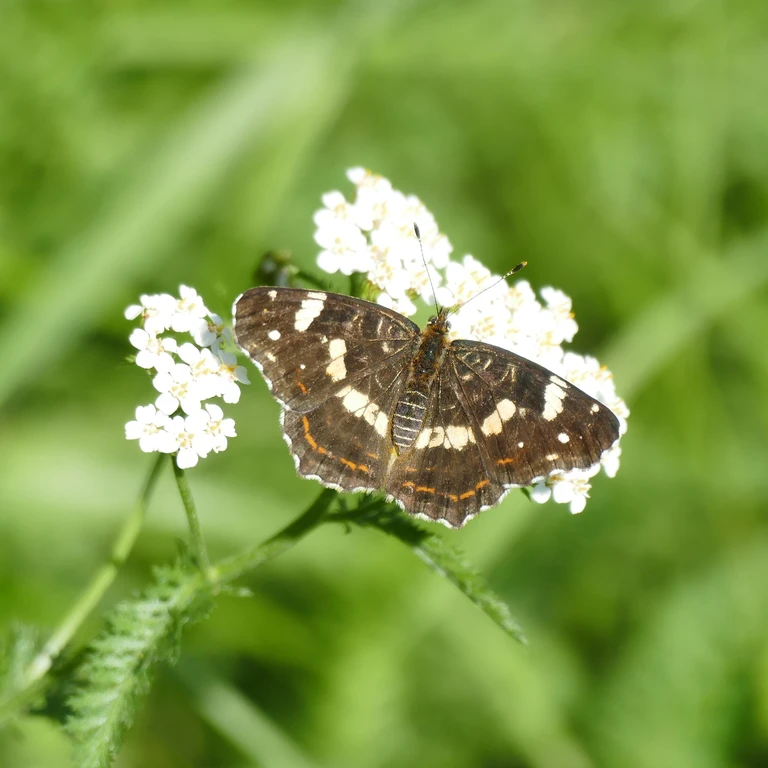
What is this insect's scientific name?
Araschnia levana
